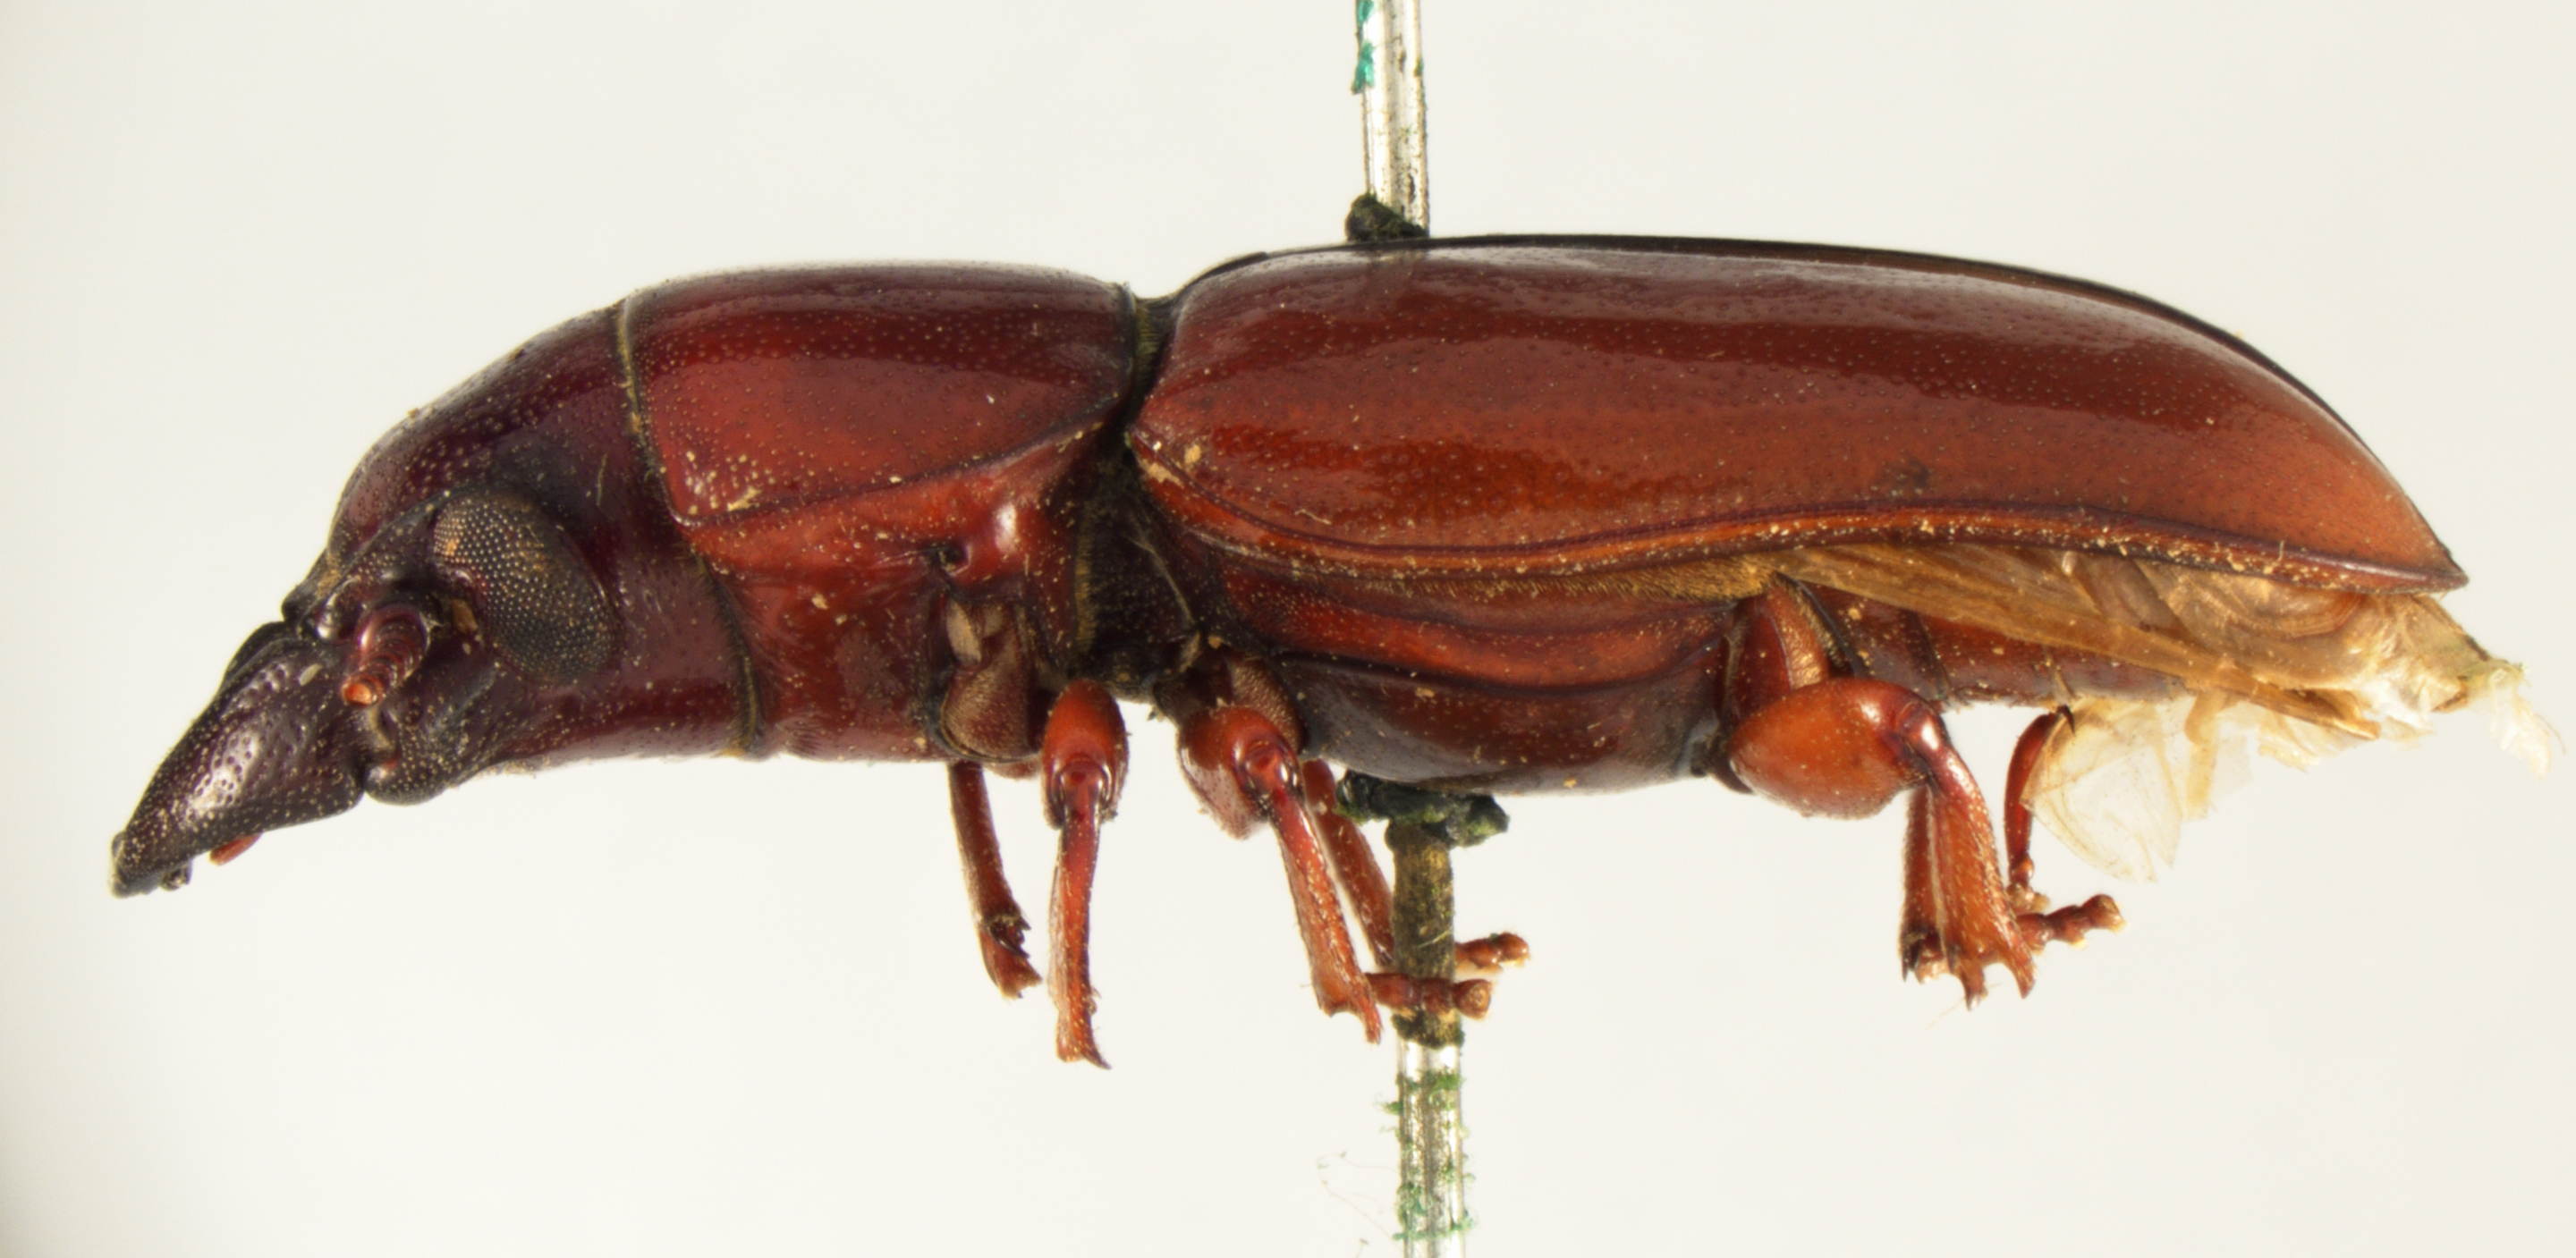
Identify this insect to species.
Parandra ampliceps (also Neandra brunnea)
